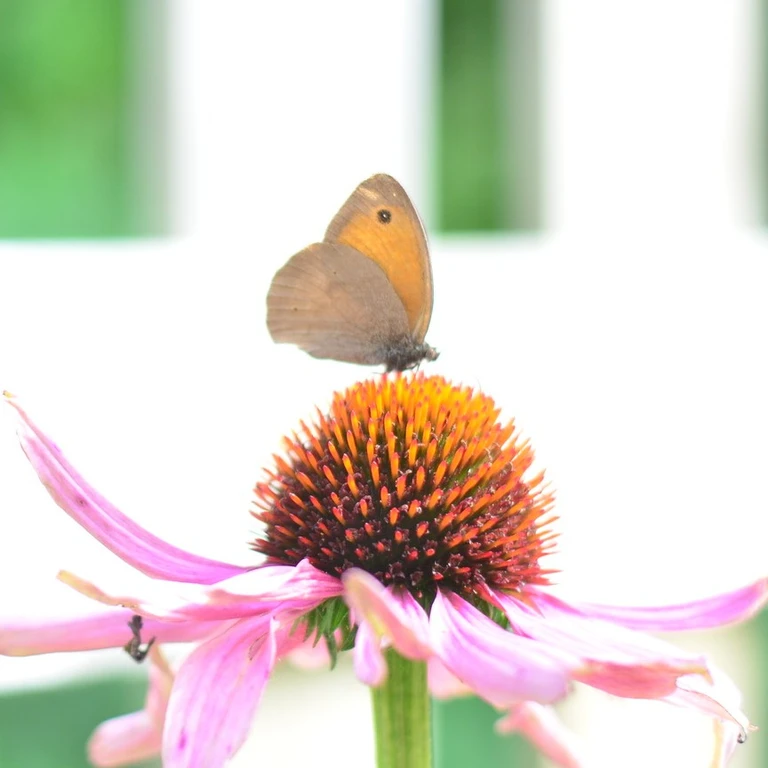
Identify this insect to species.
Maniola jurtina
